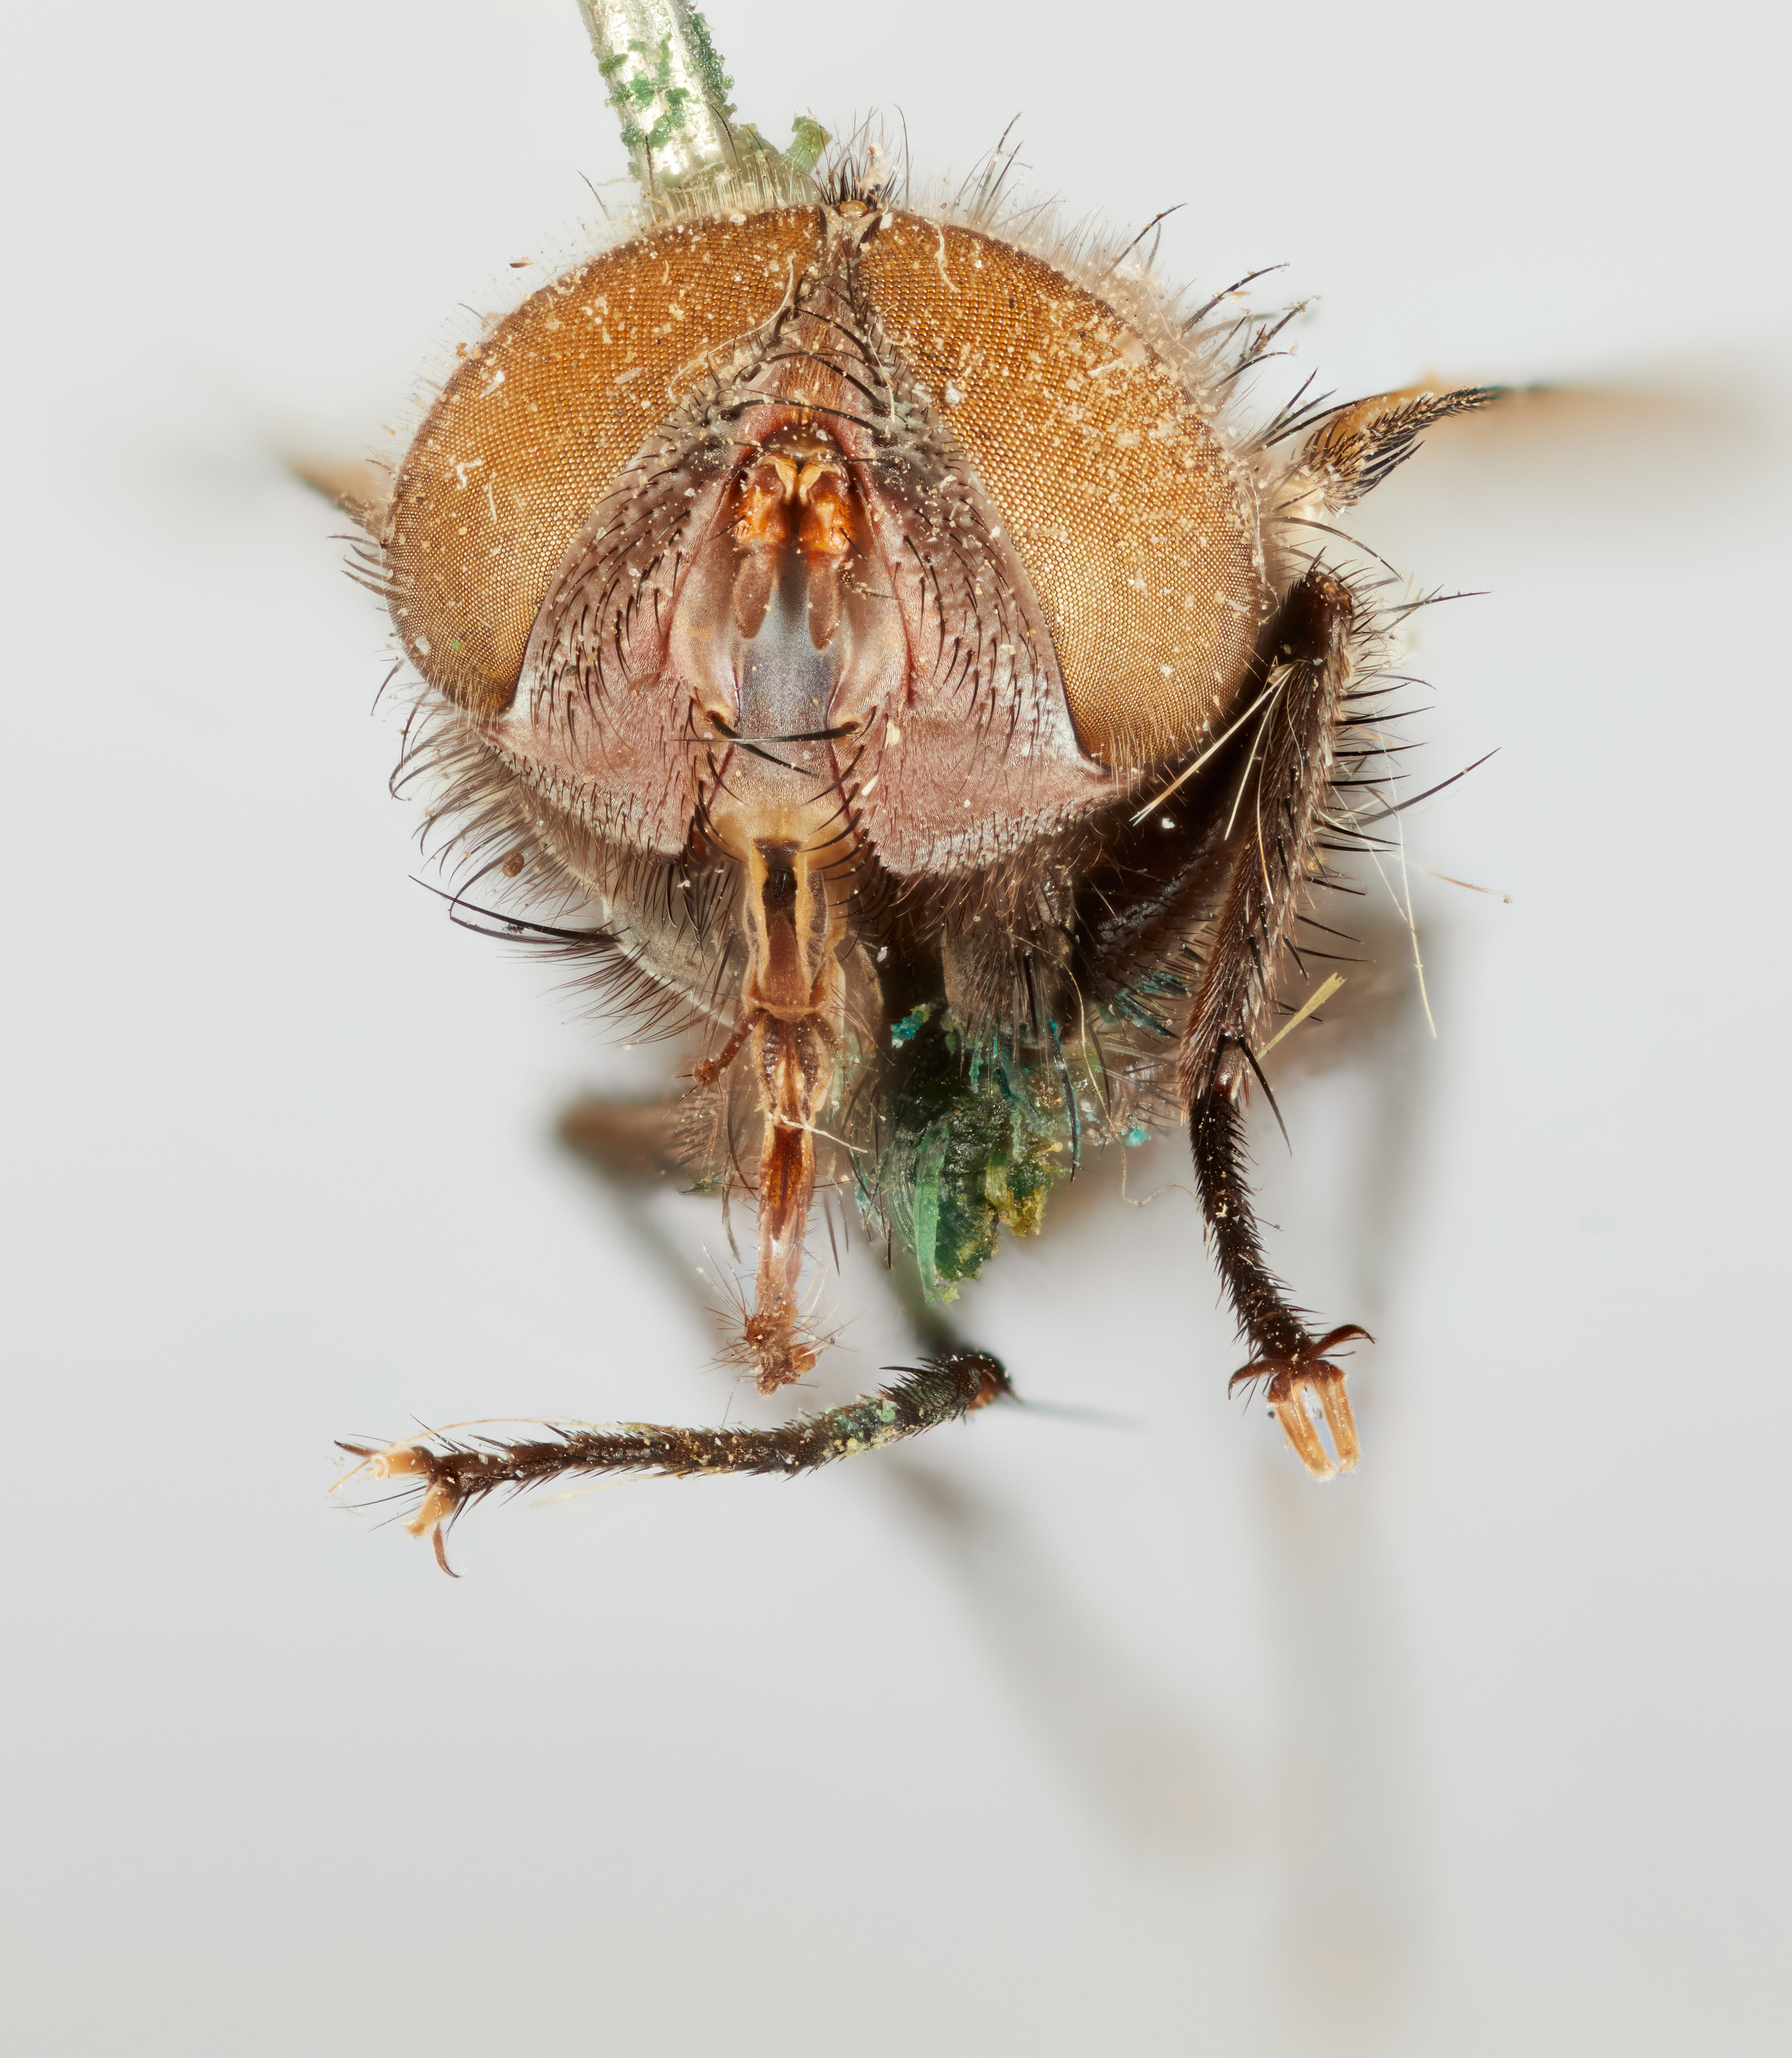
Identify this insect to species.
Myiophasia robusta
